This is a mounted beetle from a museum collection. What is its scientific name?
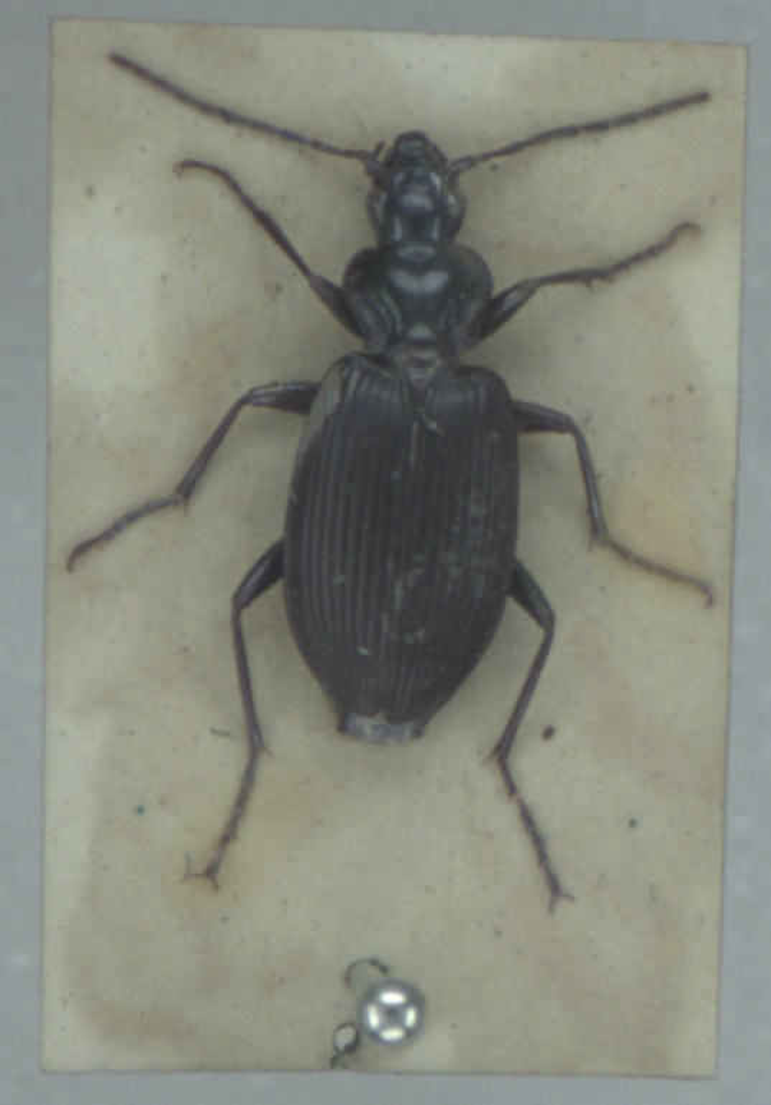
Platynus assimilis
